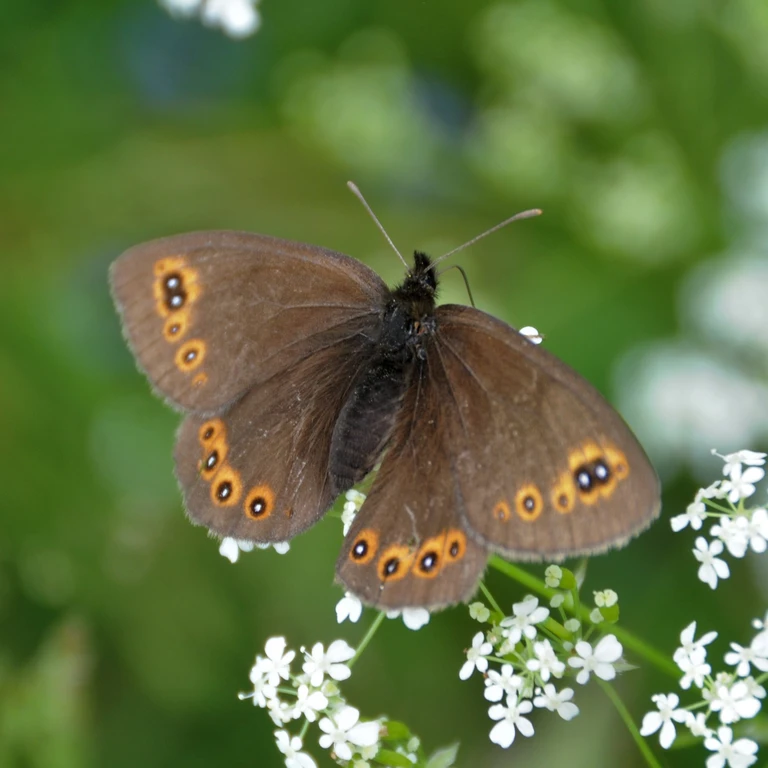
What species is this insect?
Erebia medusa
